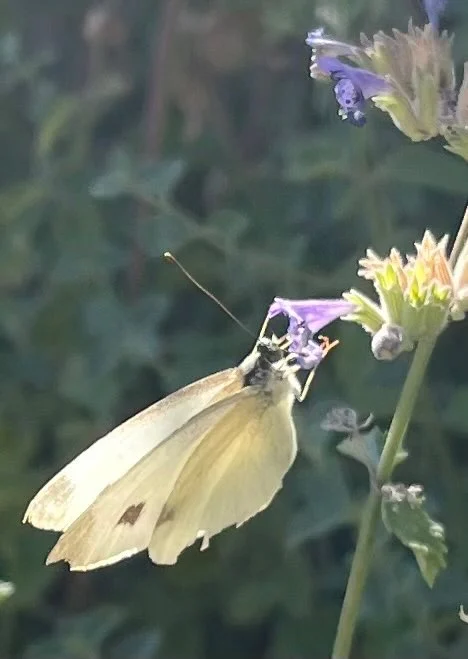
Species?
Pieris mannii
